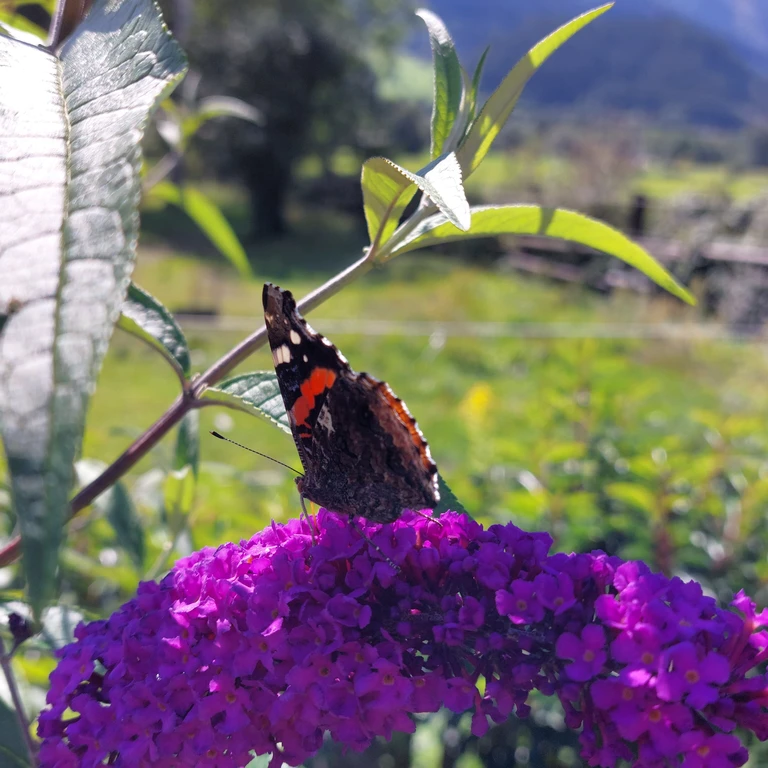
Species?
Vanessa atalanta
